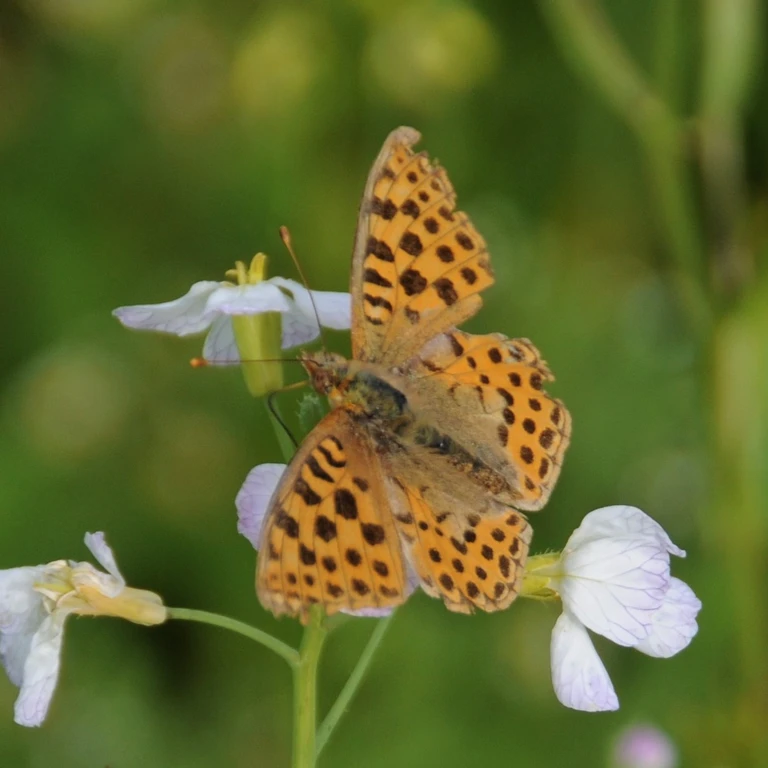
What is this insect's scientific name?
Issoria lathonia
